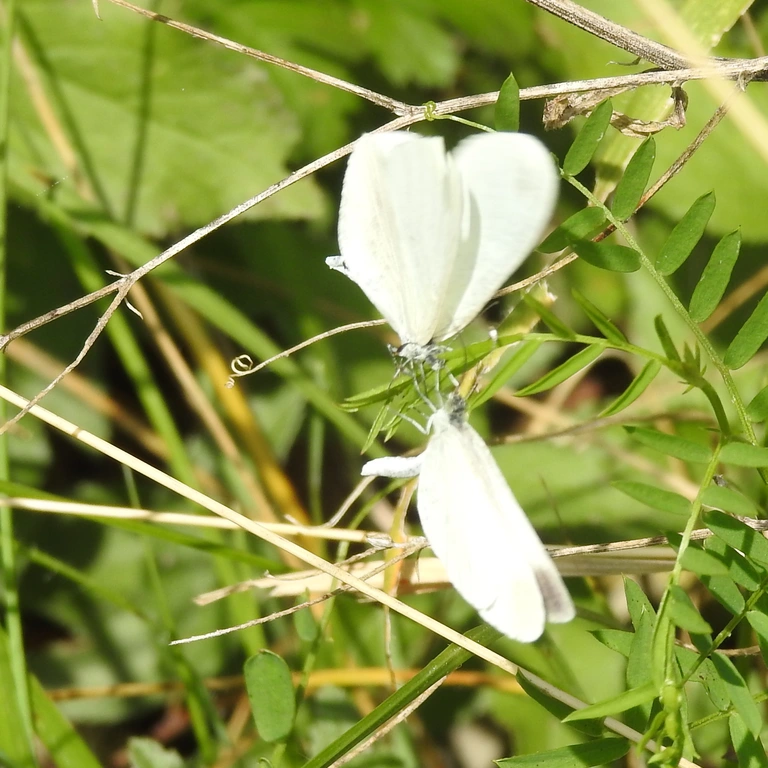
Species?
Leptidea sinapis/juvernica
